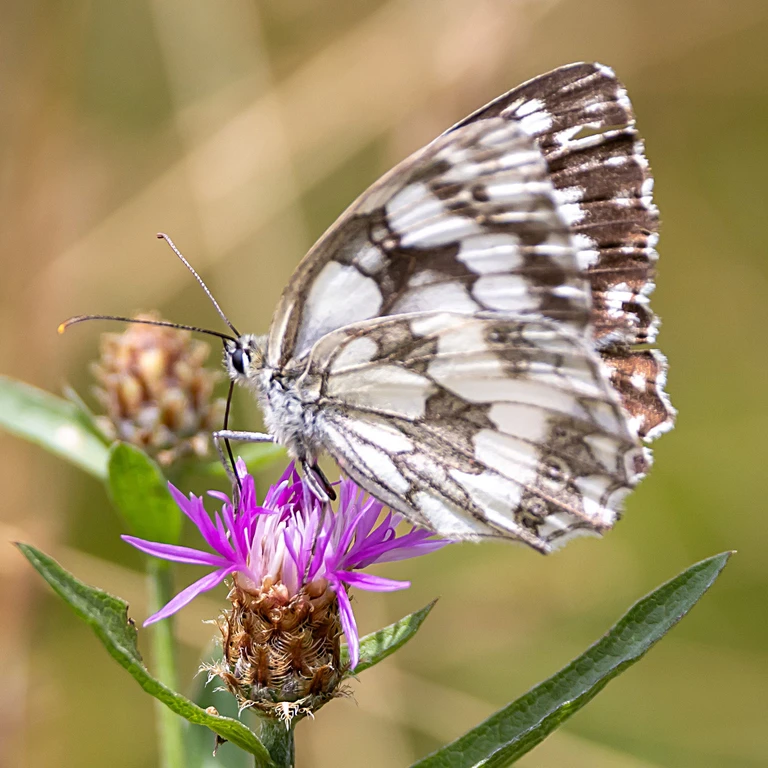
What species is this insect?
Melanargia galathea
